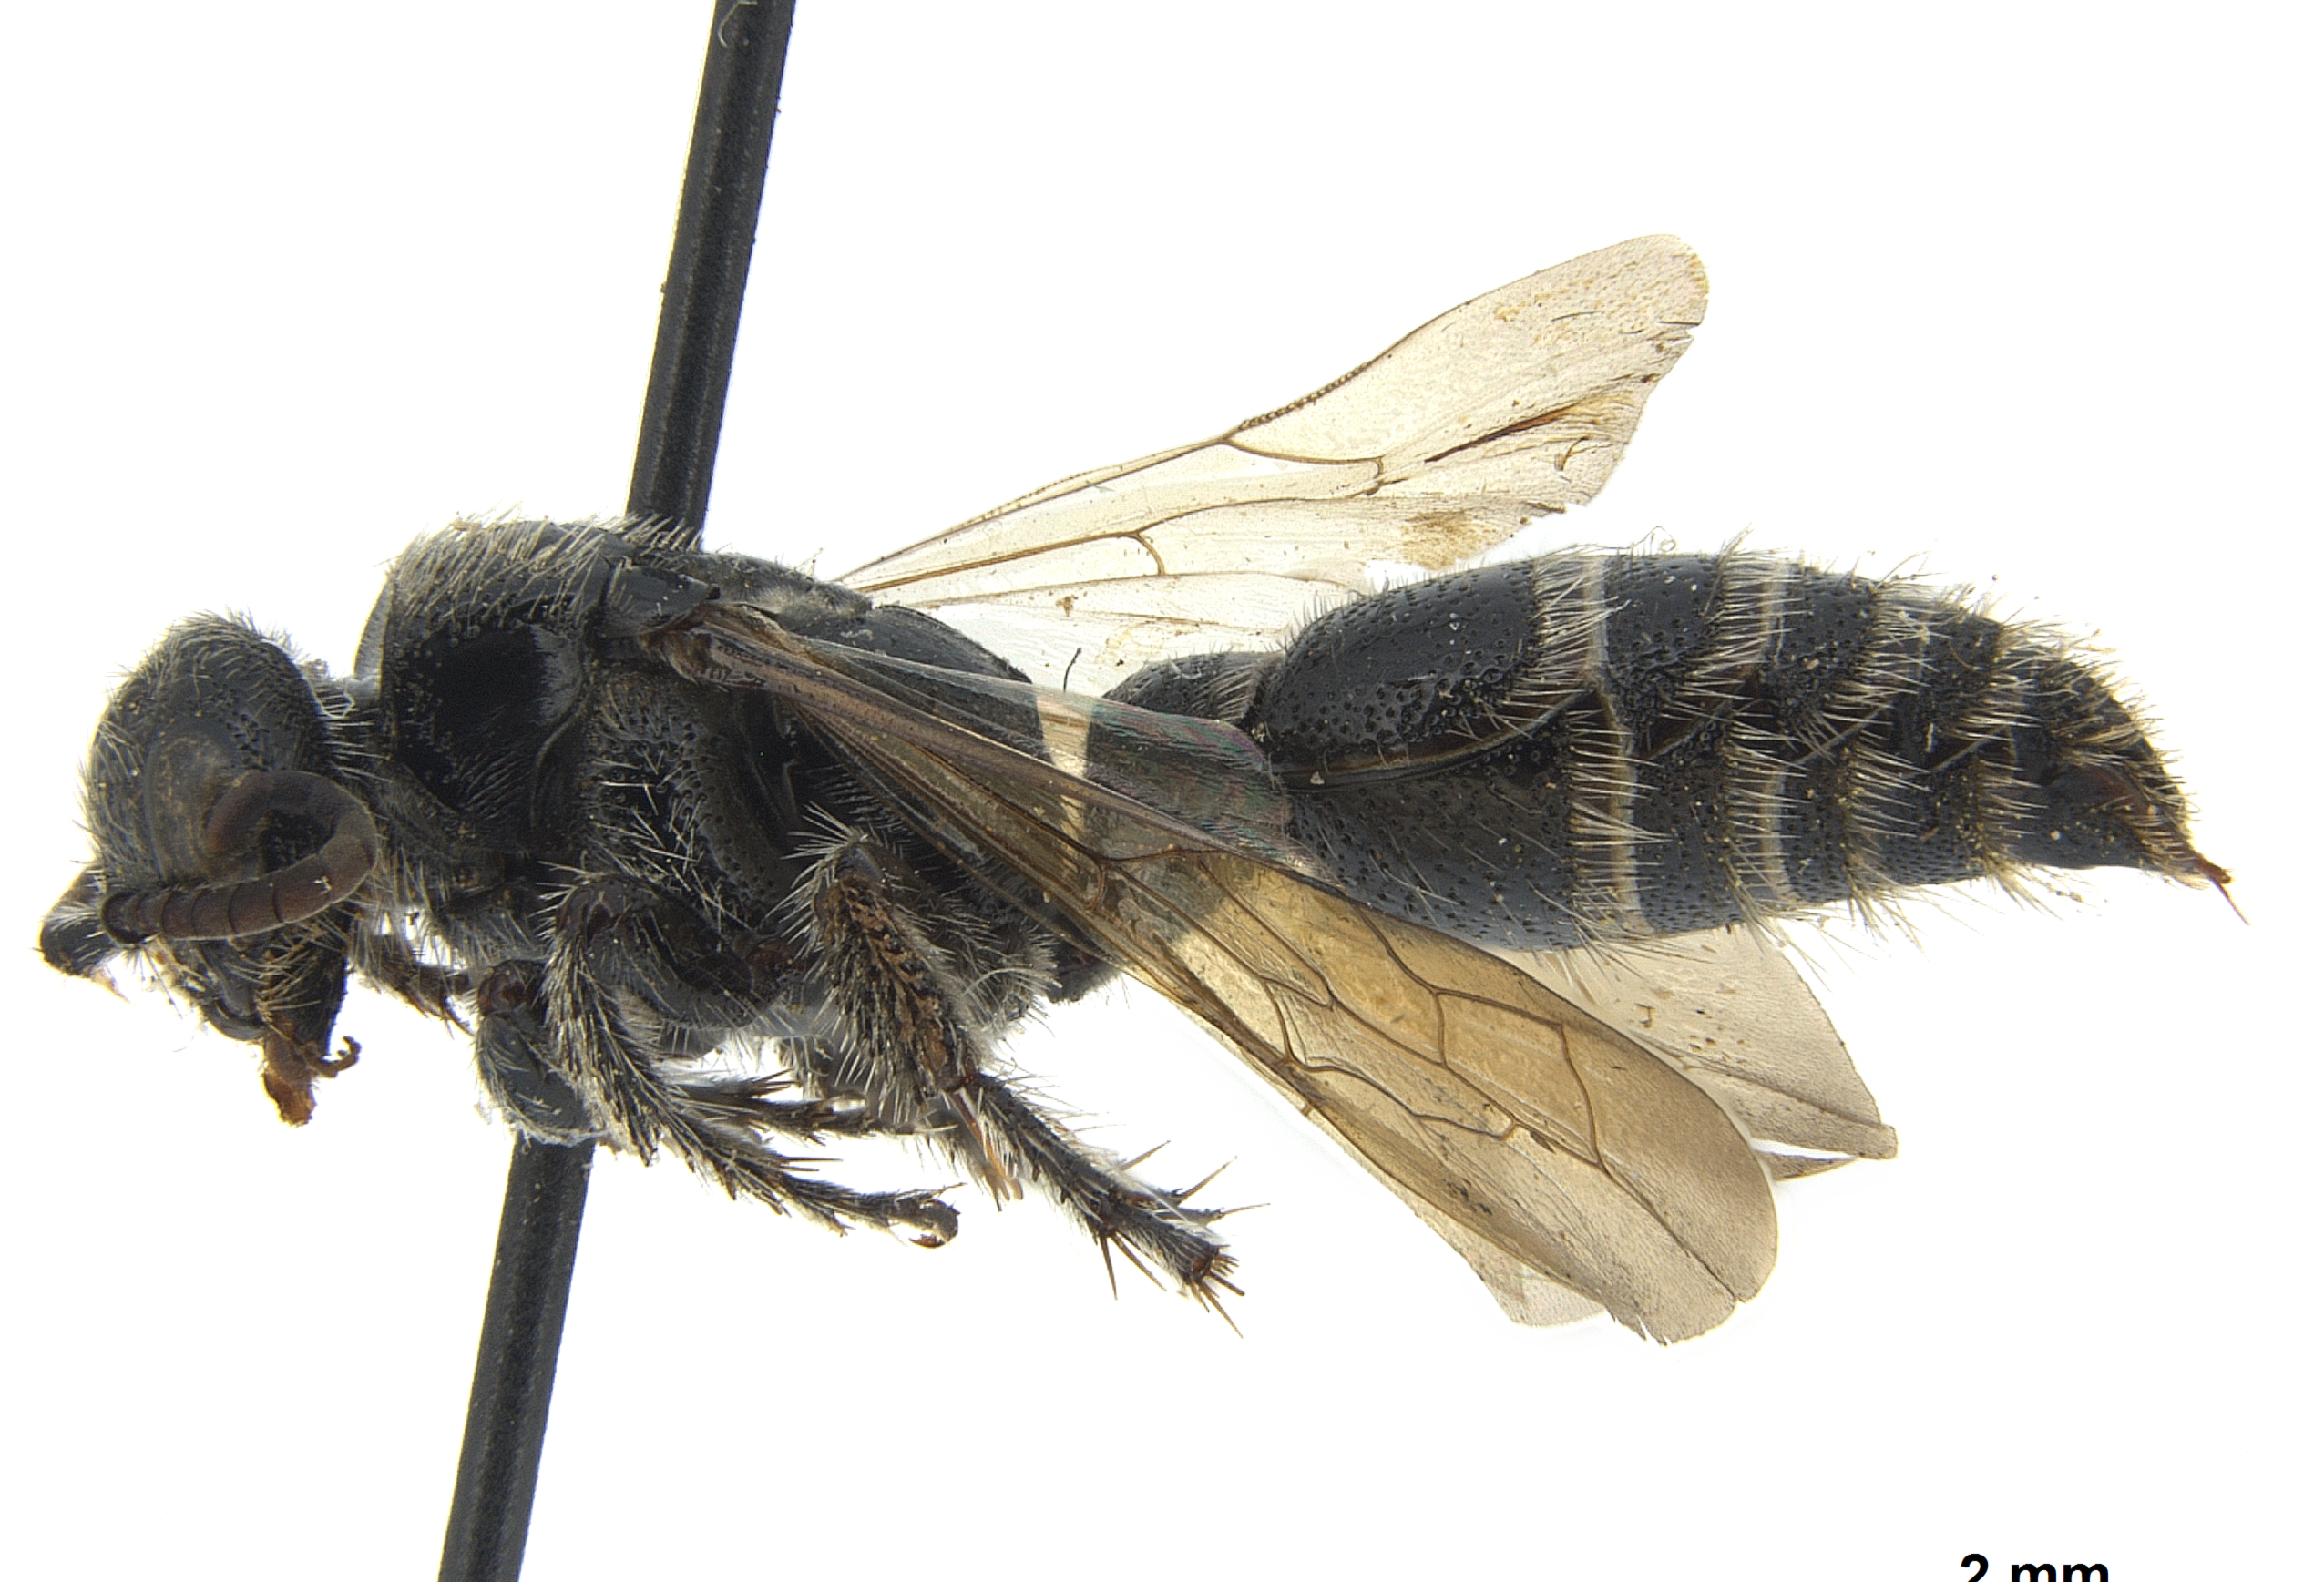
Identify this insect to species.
Neotiphia rostrata
